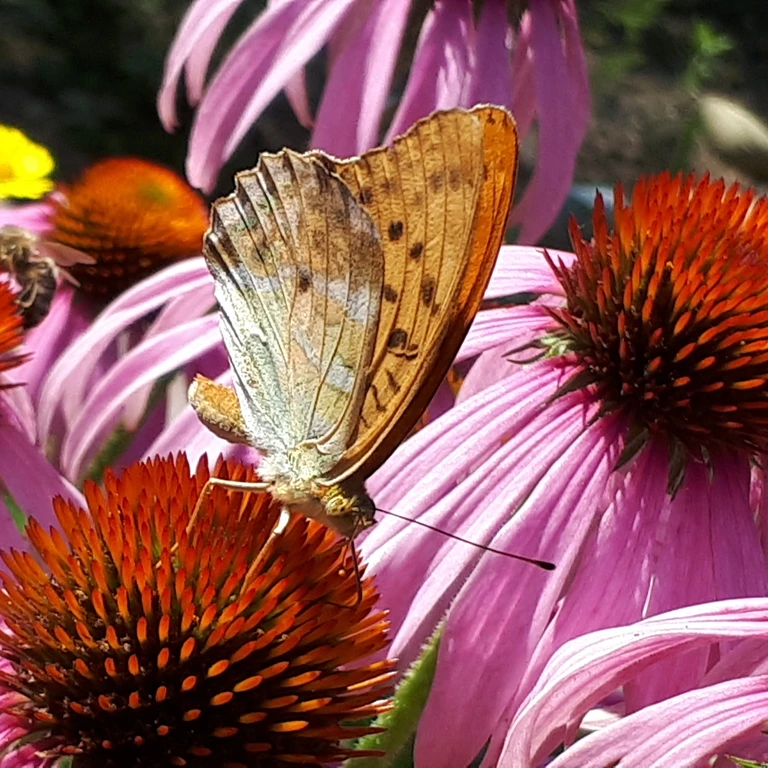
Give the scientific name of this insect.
Argynnis paphia
